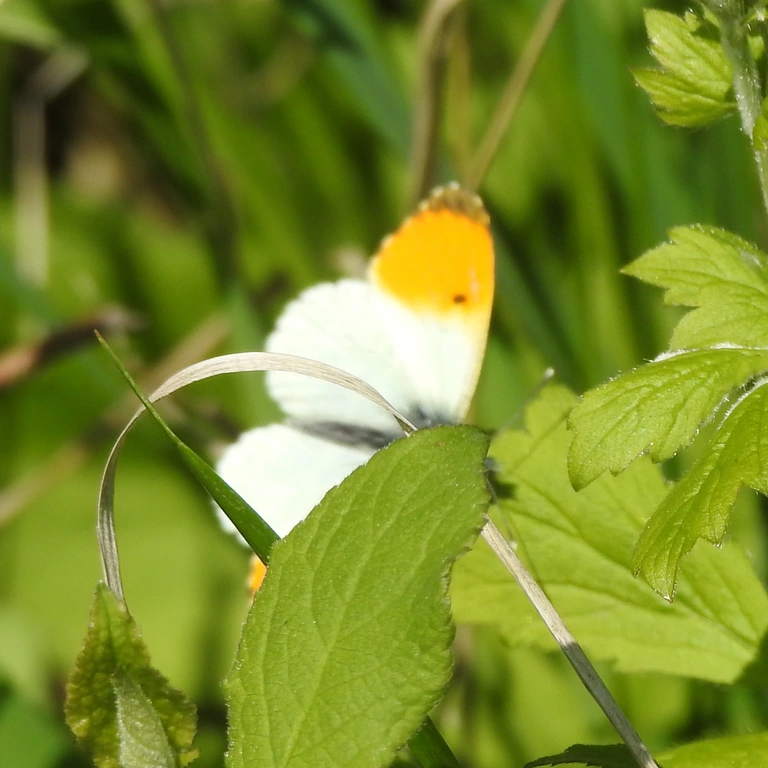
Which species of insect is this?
Anthocharis cardamines
